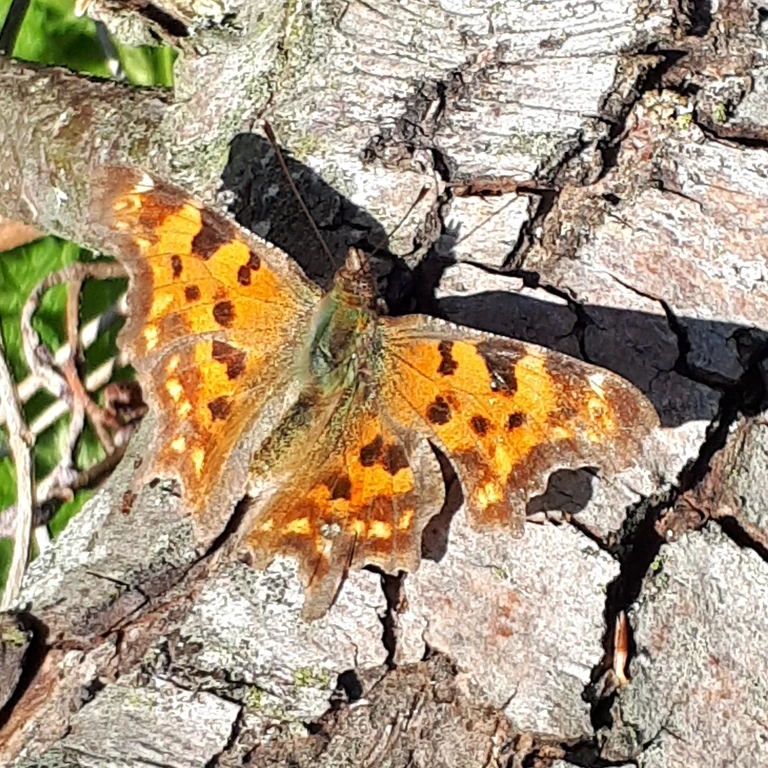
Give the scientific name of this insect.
Polygonia c-album
